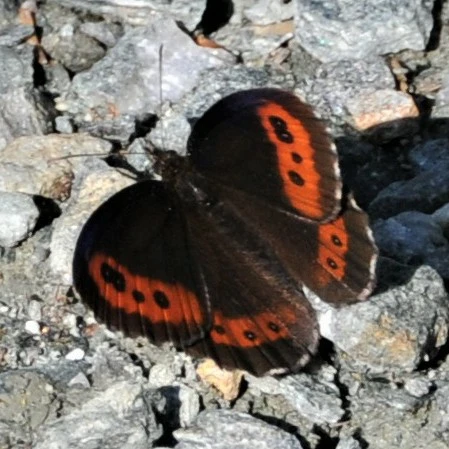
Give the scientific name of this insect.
Erebia ligea
